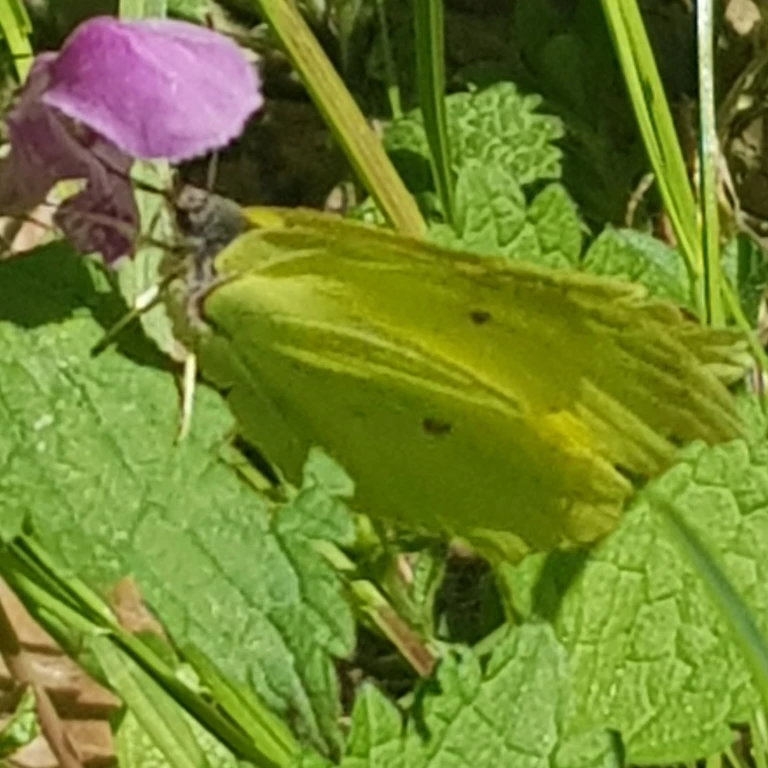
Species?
Gonepteryx rhamni
